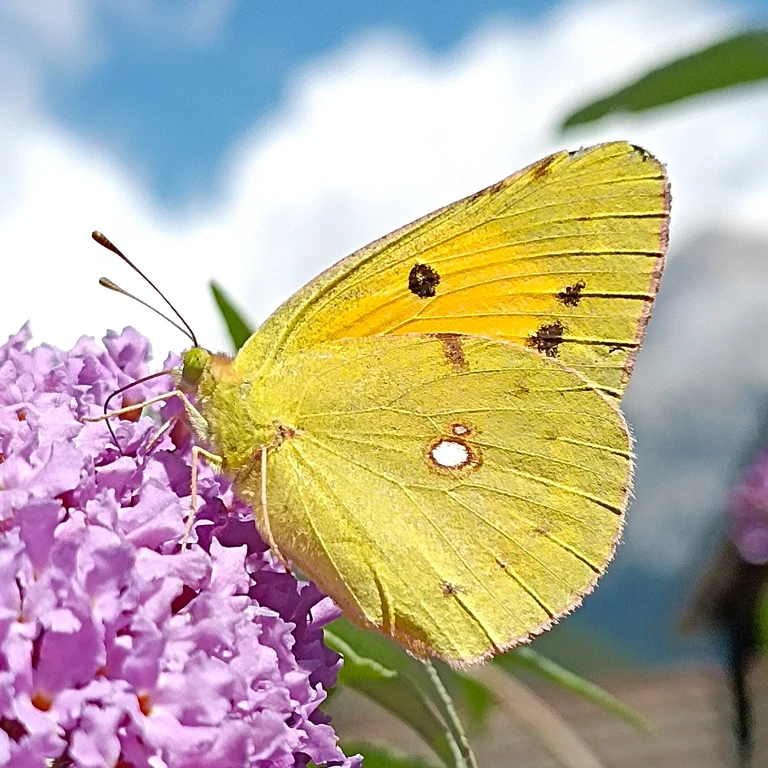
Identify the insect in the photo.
Colias croceus
